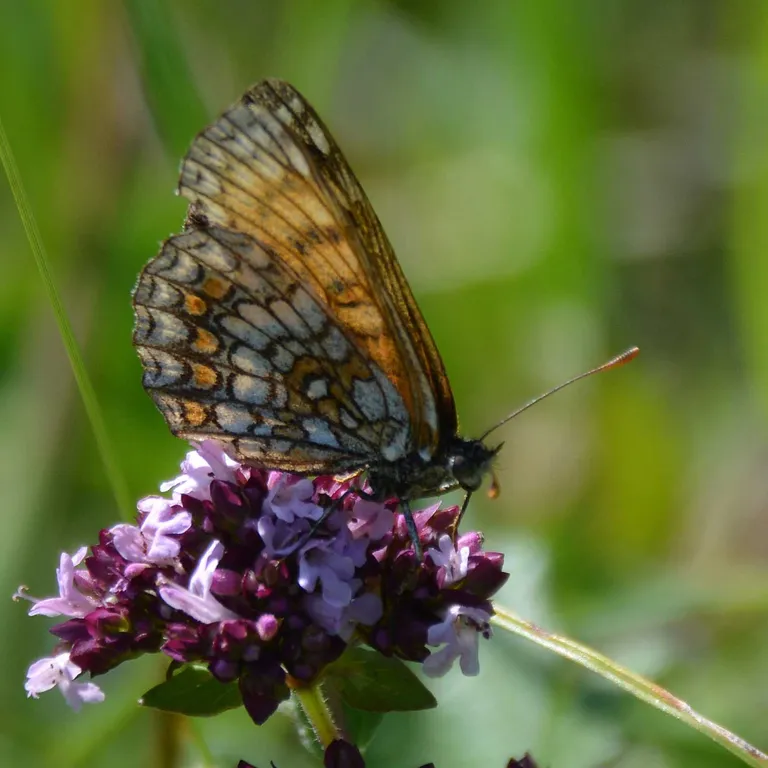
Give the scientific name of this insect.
Melitaea athalia
